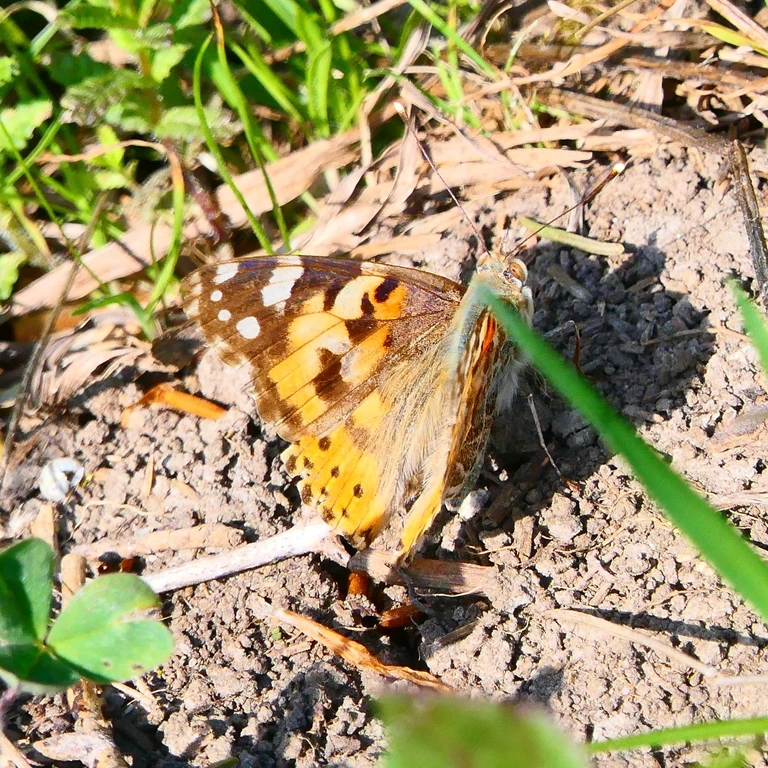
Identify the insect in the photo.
Vanessa cardui
